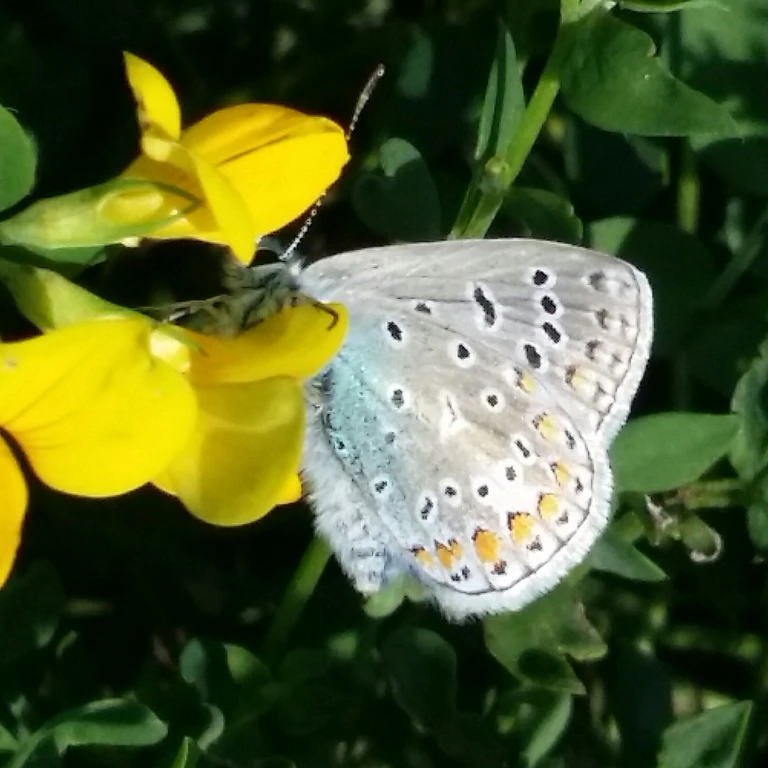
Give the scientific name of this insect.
Polyommatus icarus
